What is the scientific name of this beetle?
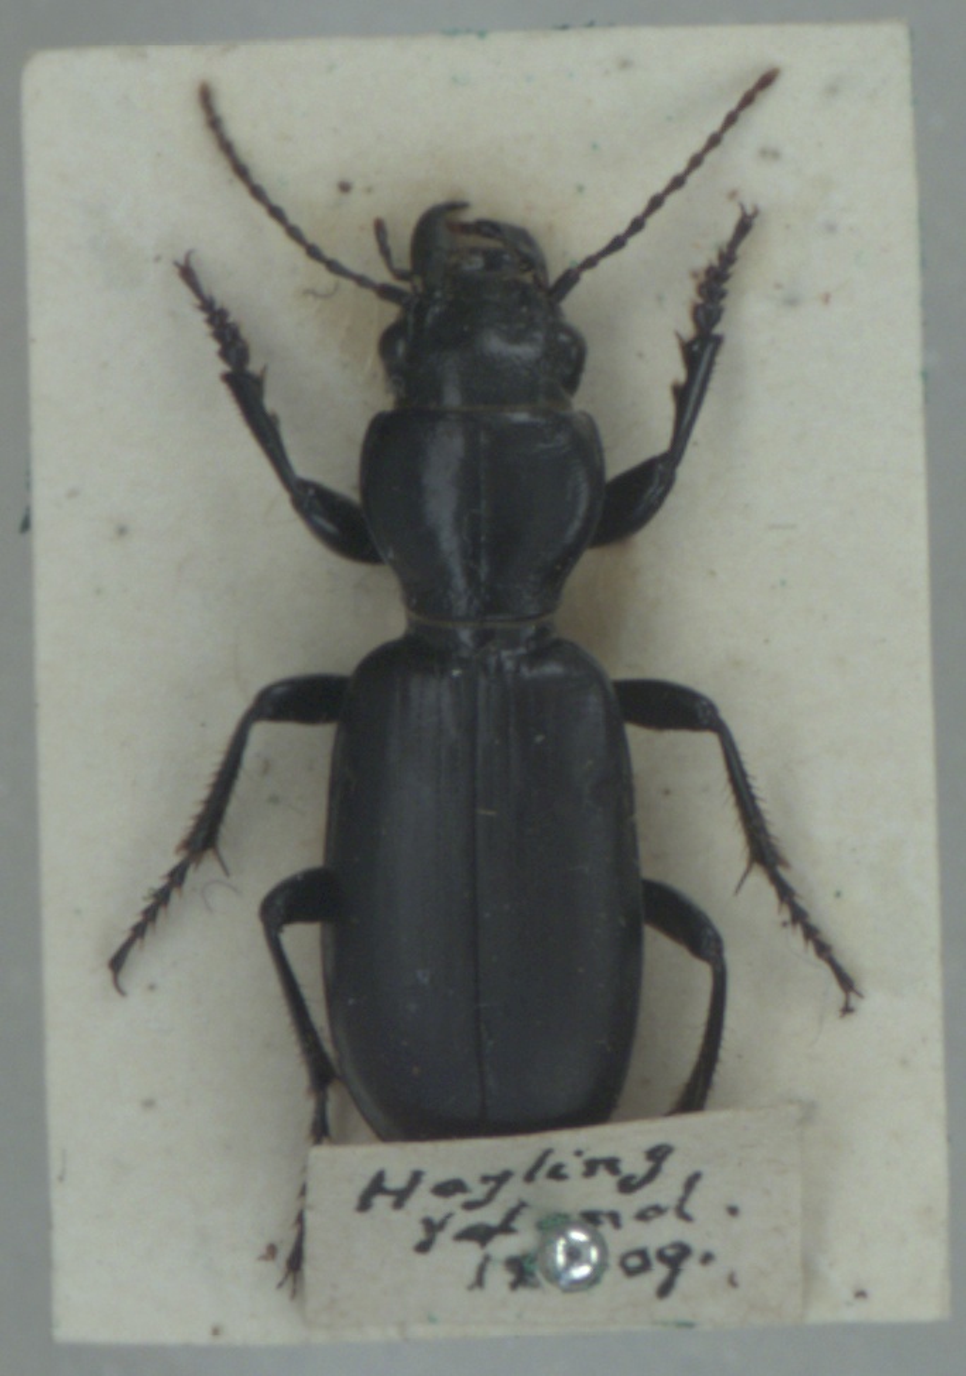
Broscus cephalotes
